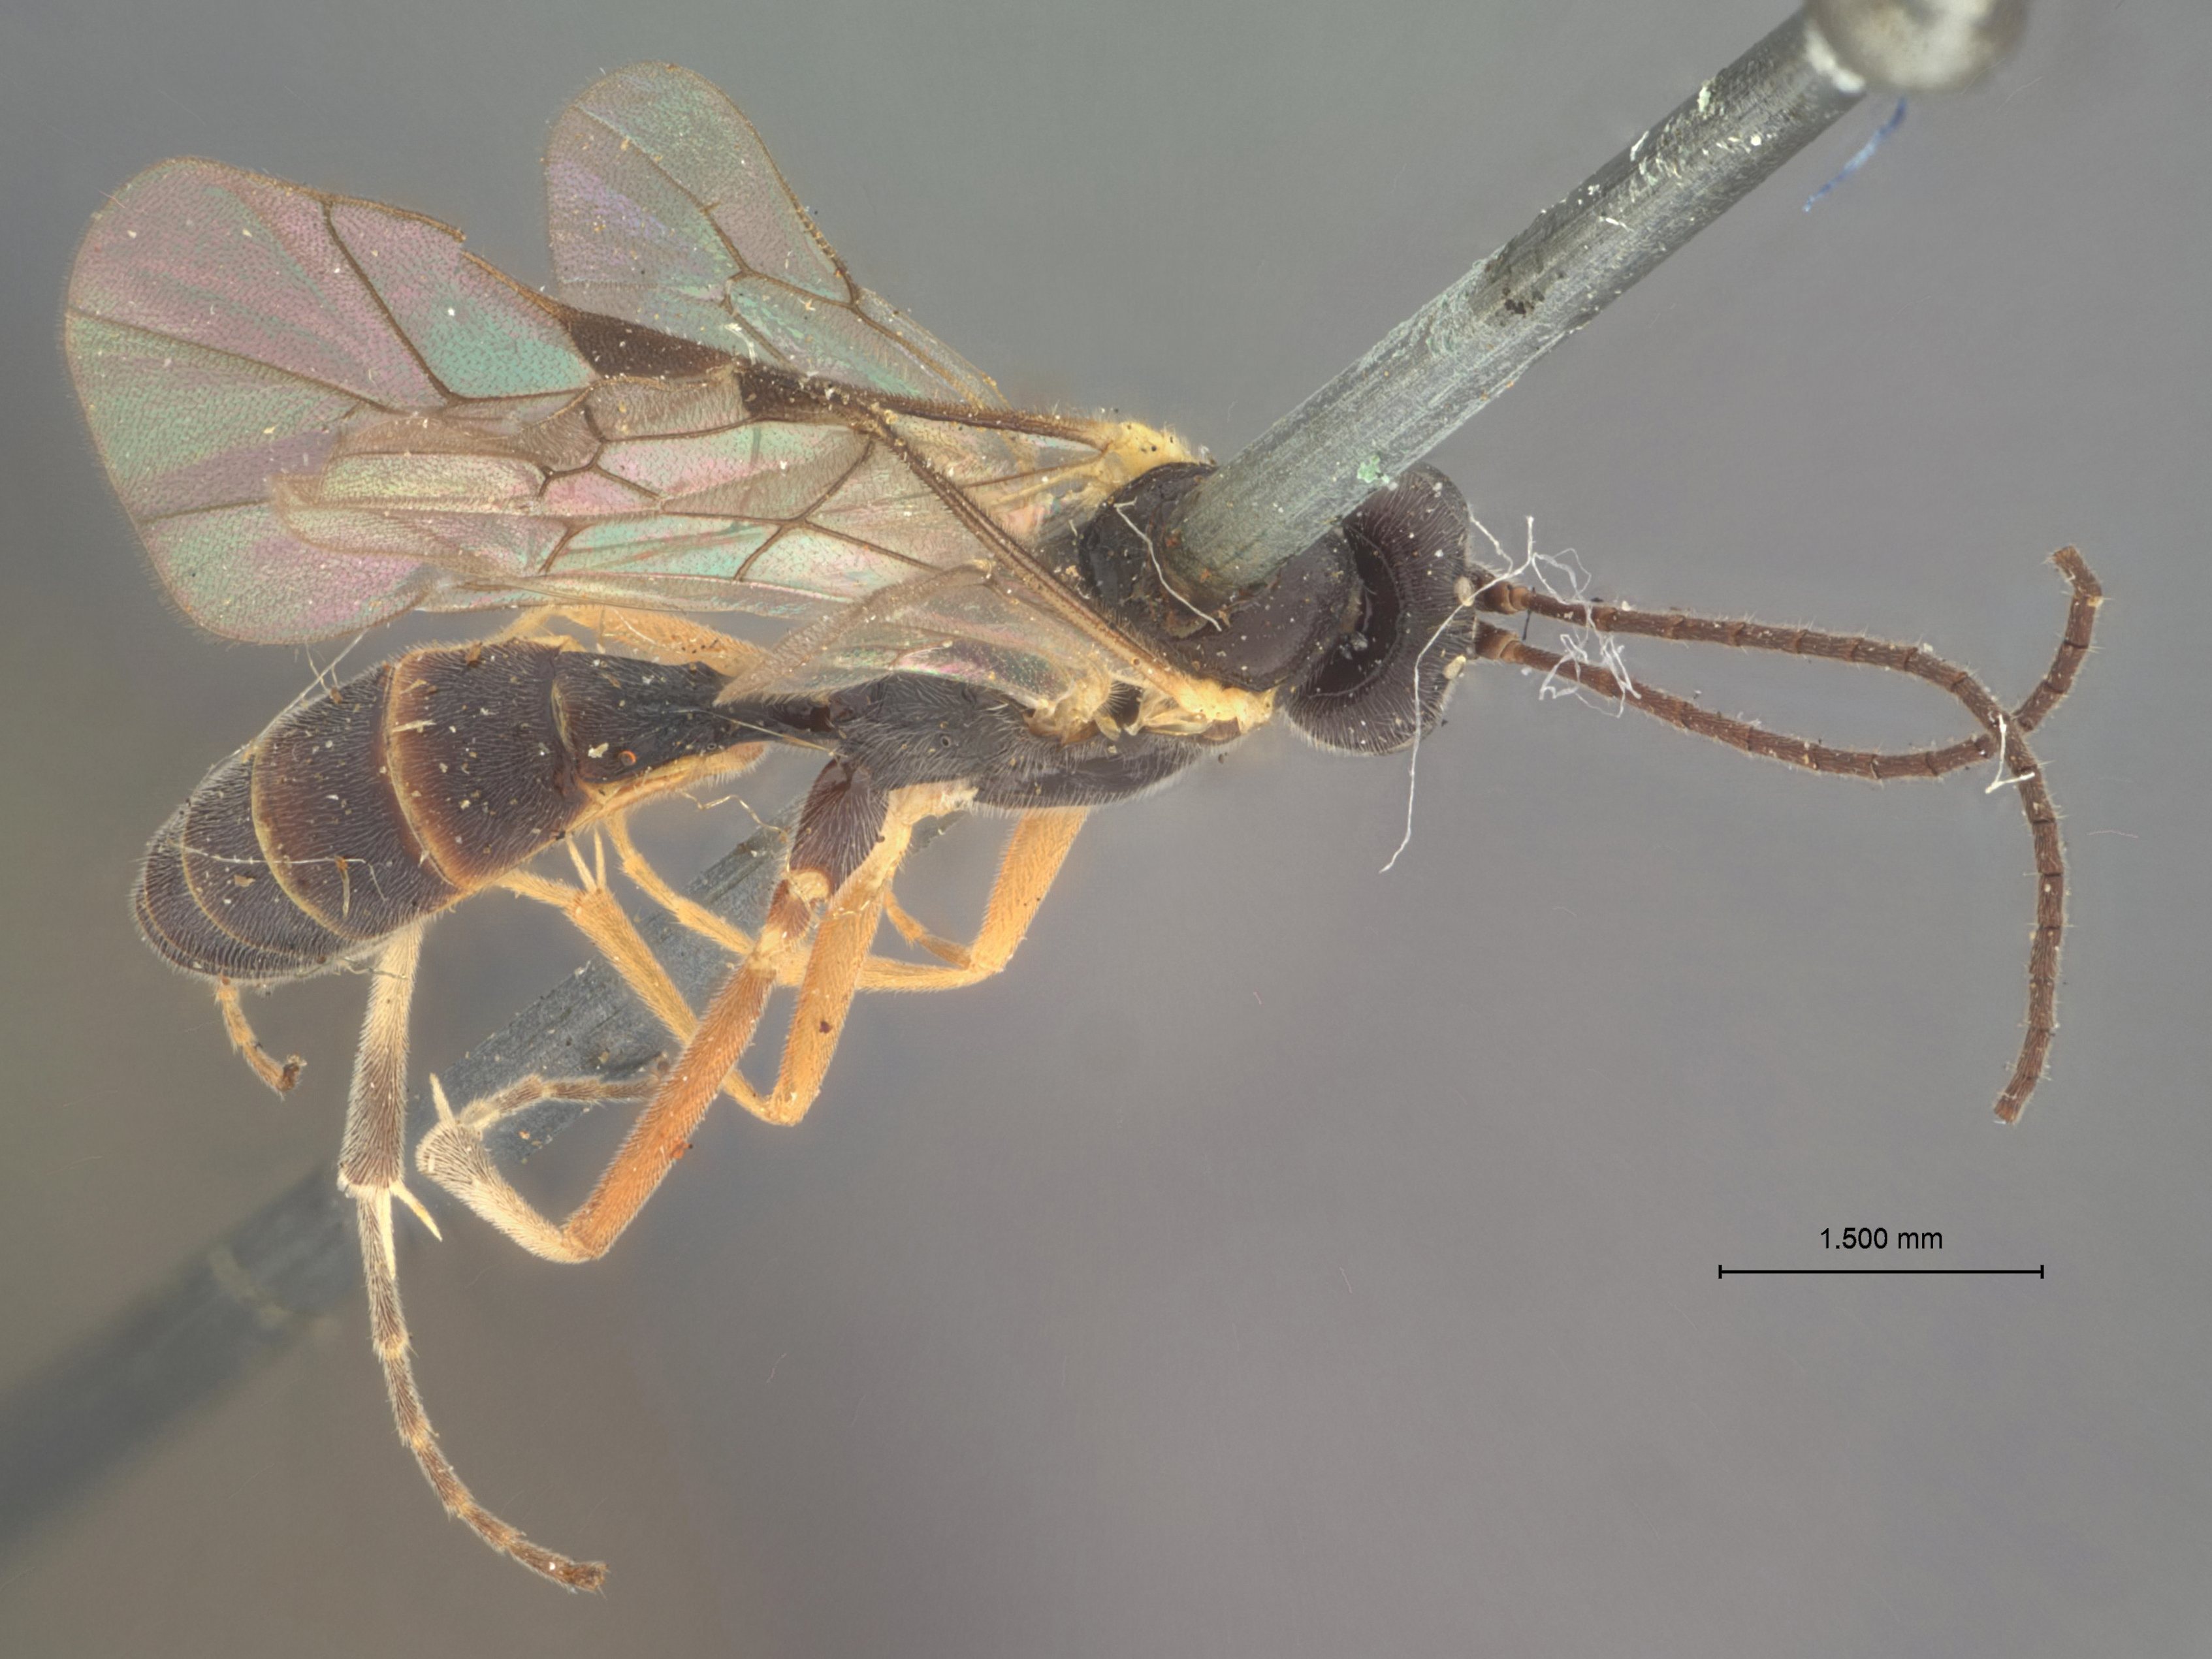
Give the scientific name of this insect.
Calliphrurus popoffensis
